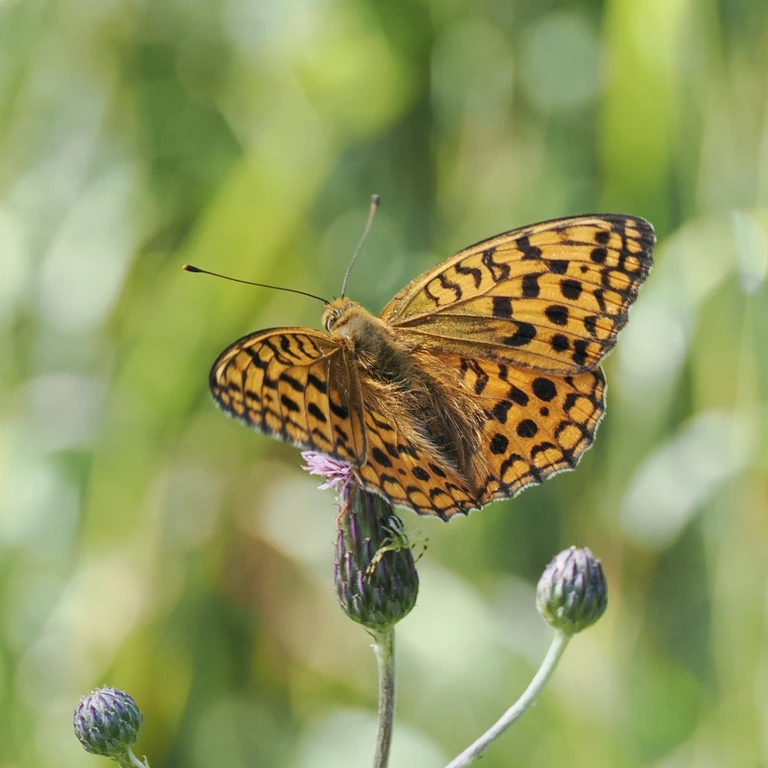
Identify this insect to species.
Fabriciana adippe
